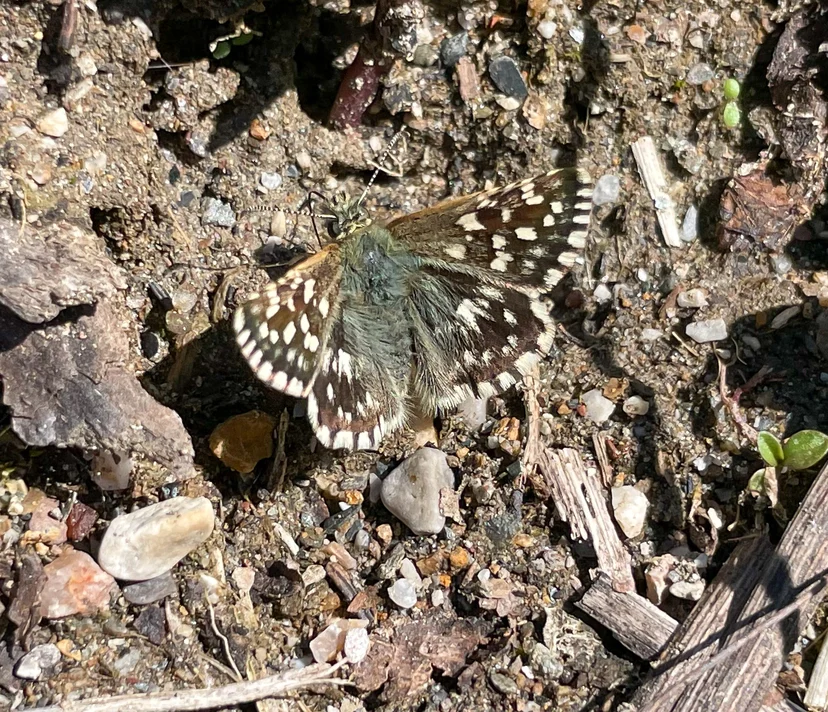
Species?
Pyrgus malvae
